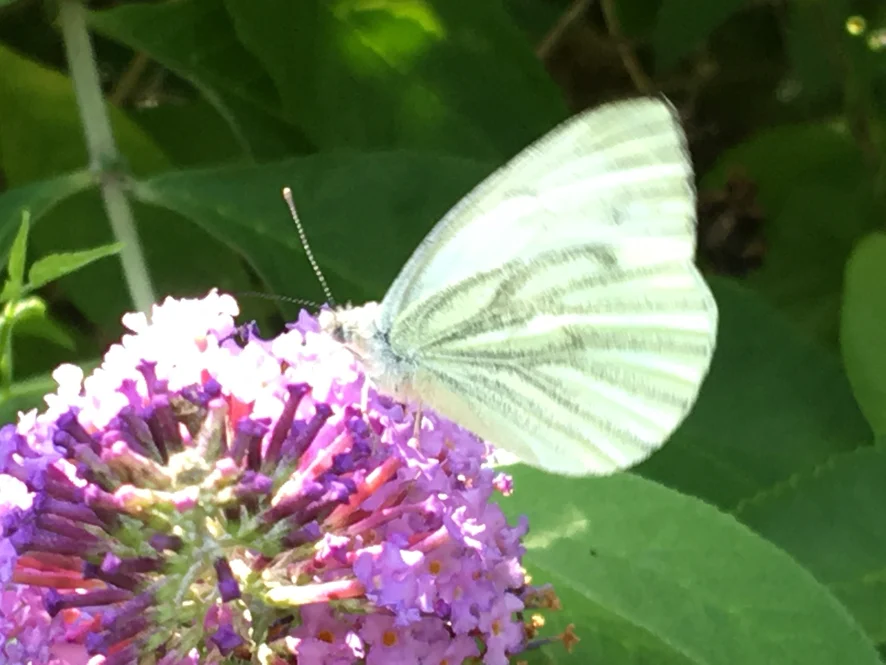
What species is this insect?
Pieris napi
